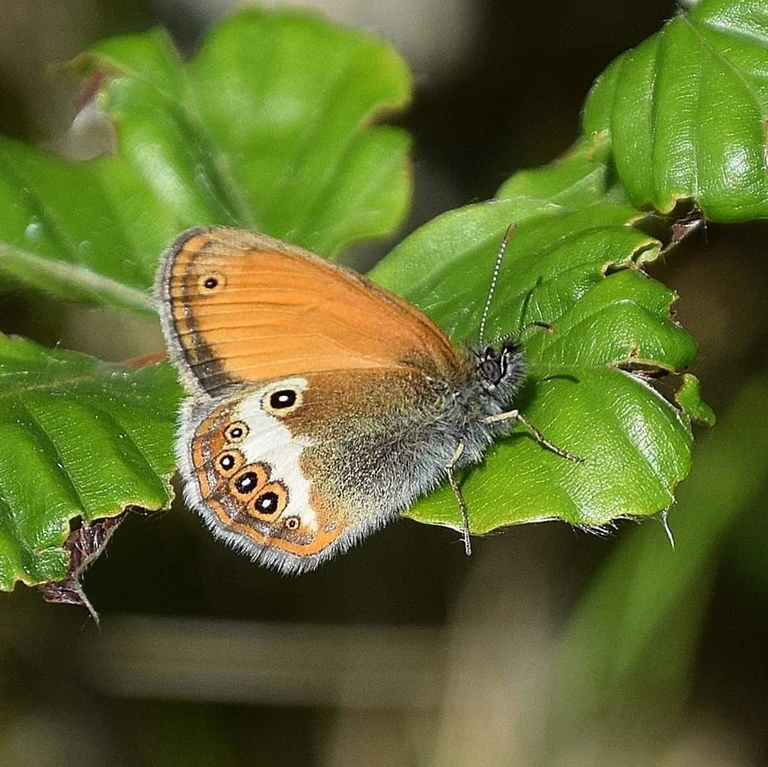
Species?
Coenonympha arcania
